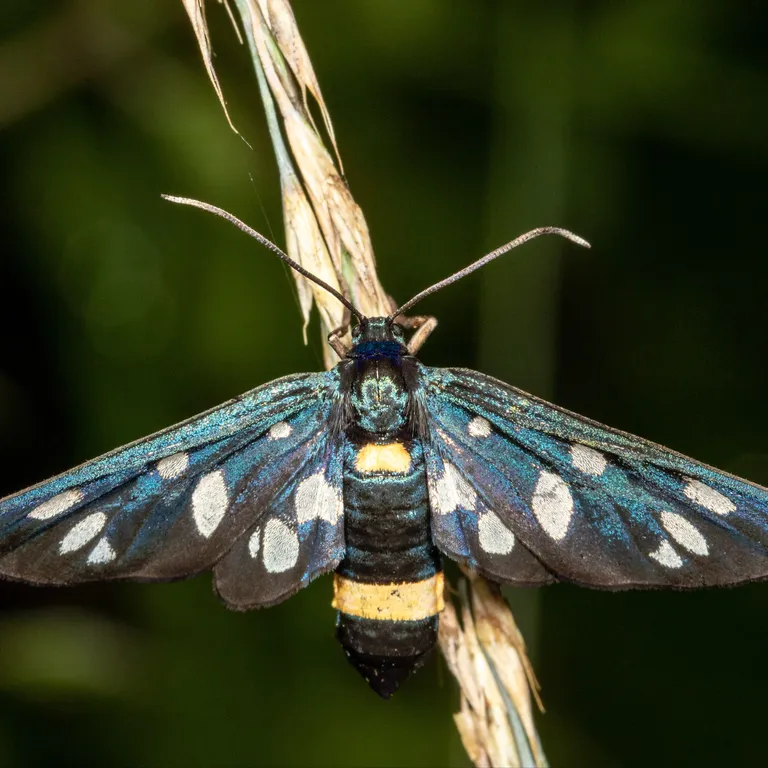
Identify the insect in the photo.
Amata phegea
